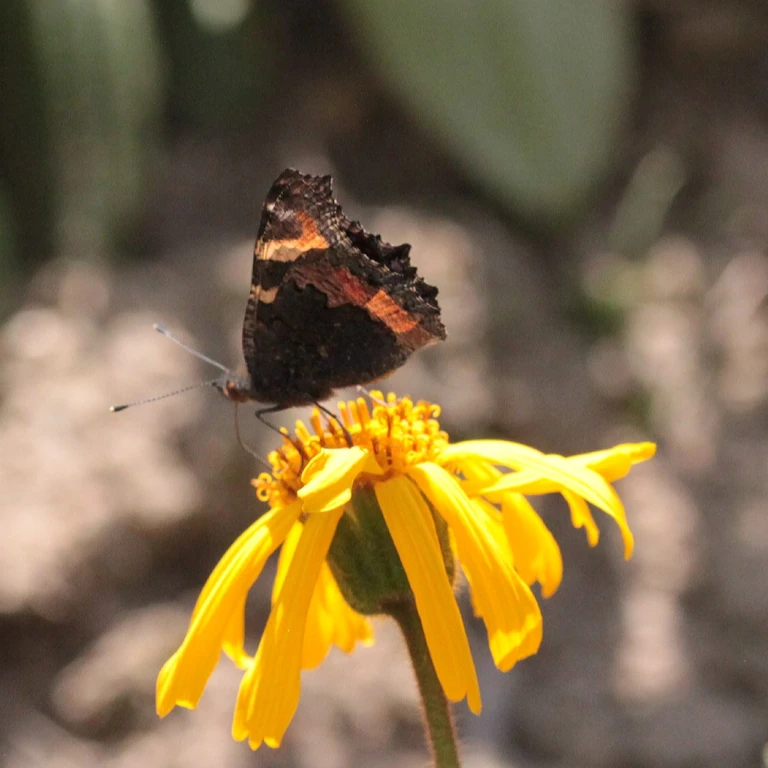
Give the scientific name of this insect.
Aglais urticae
